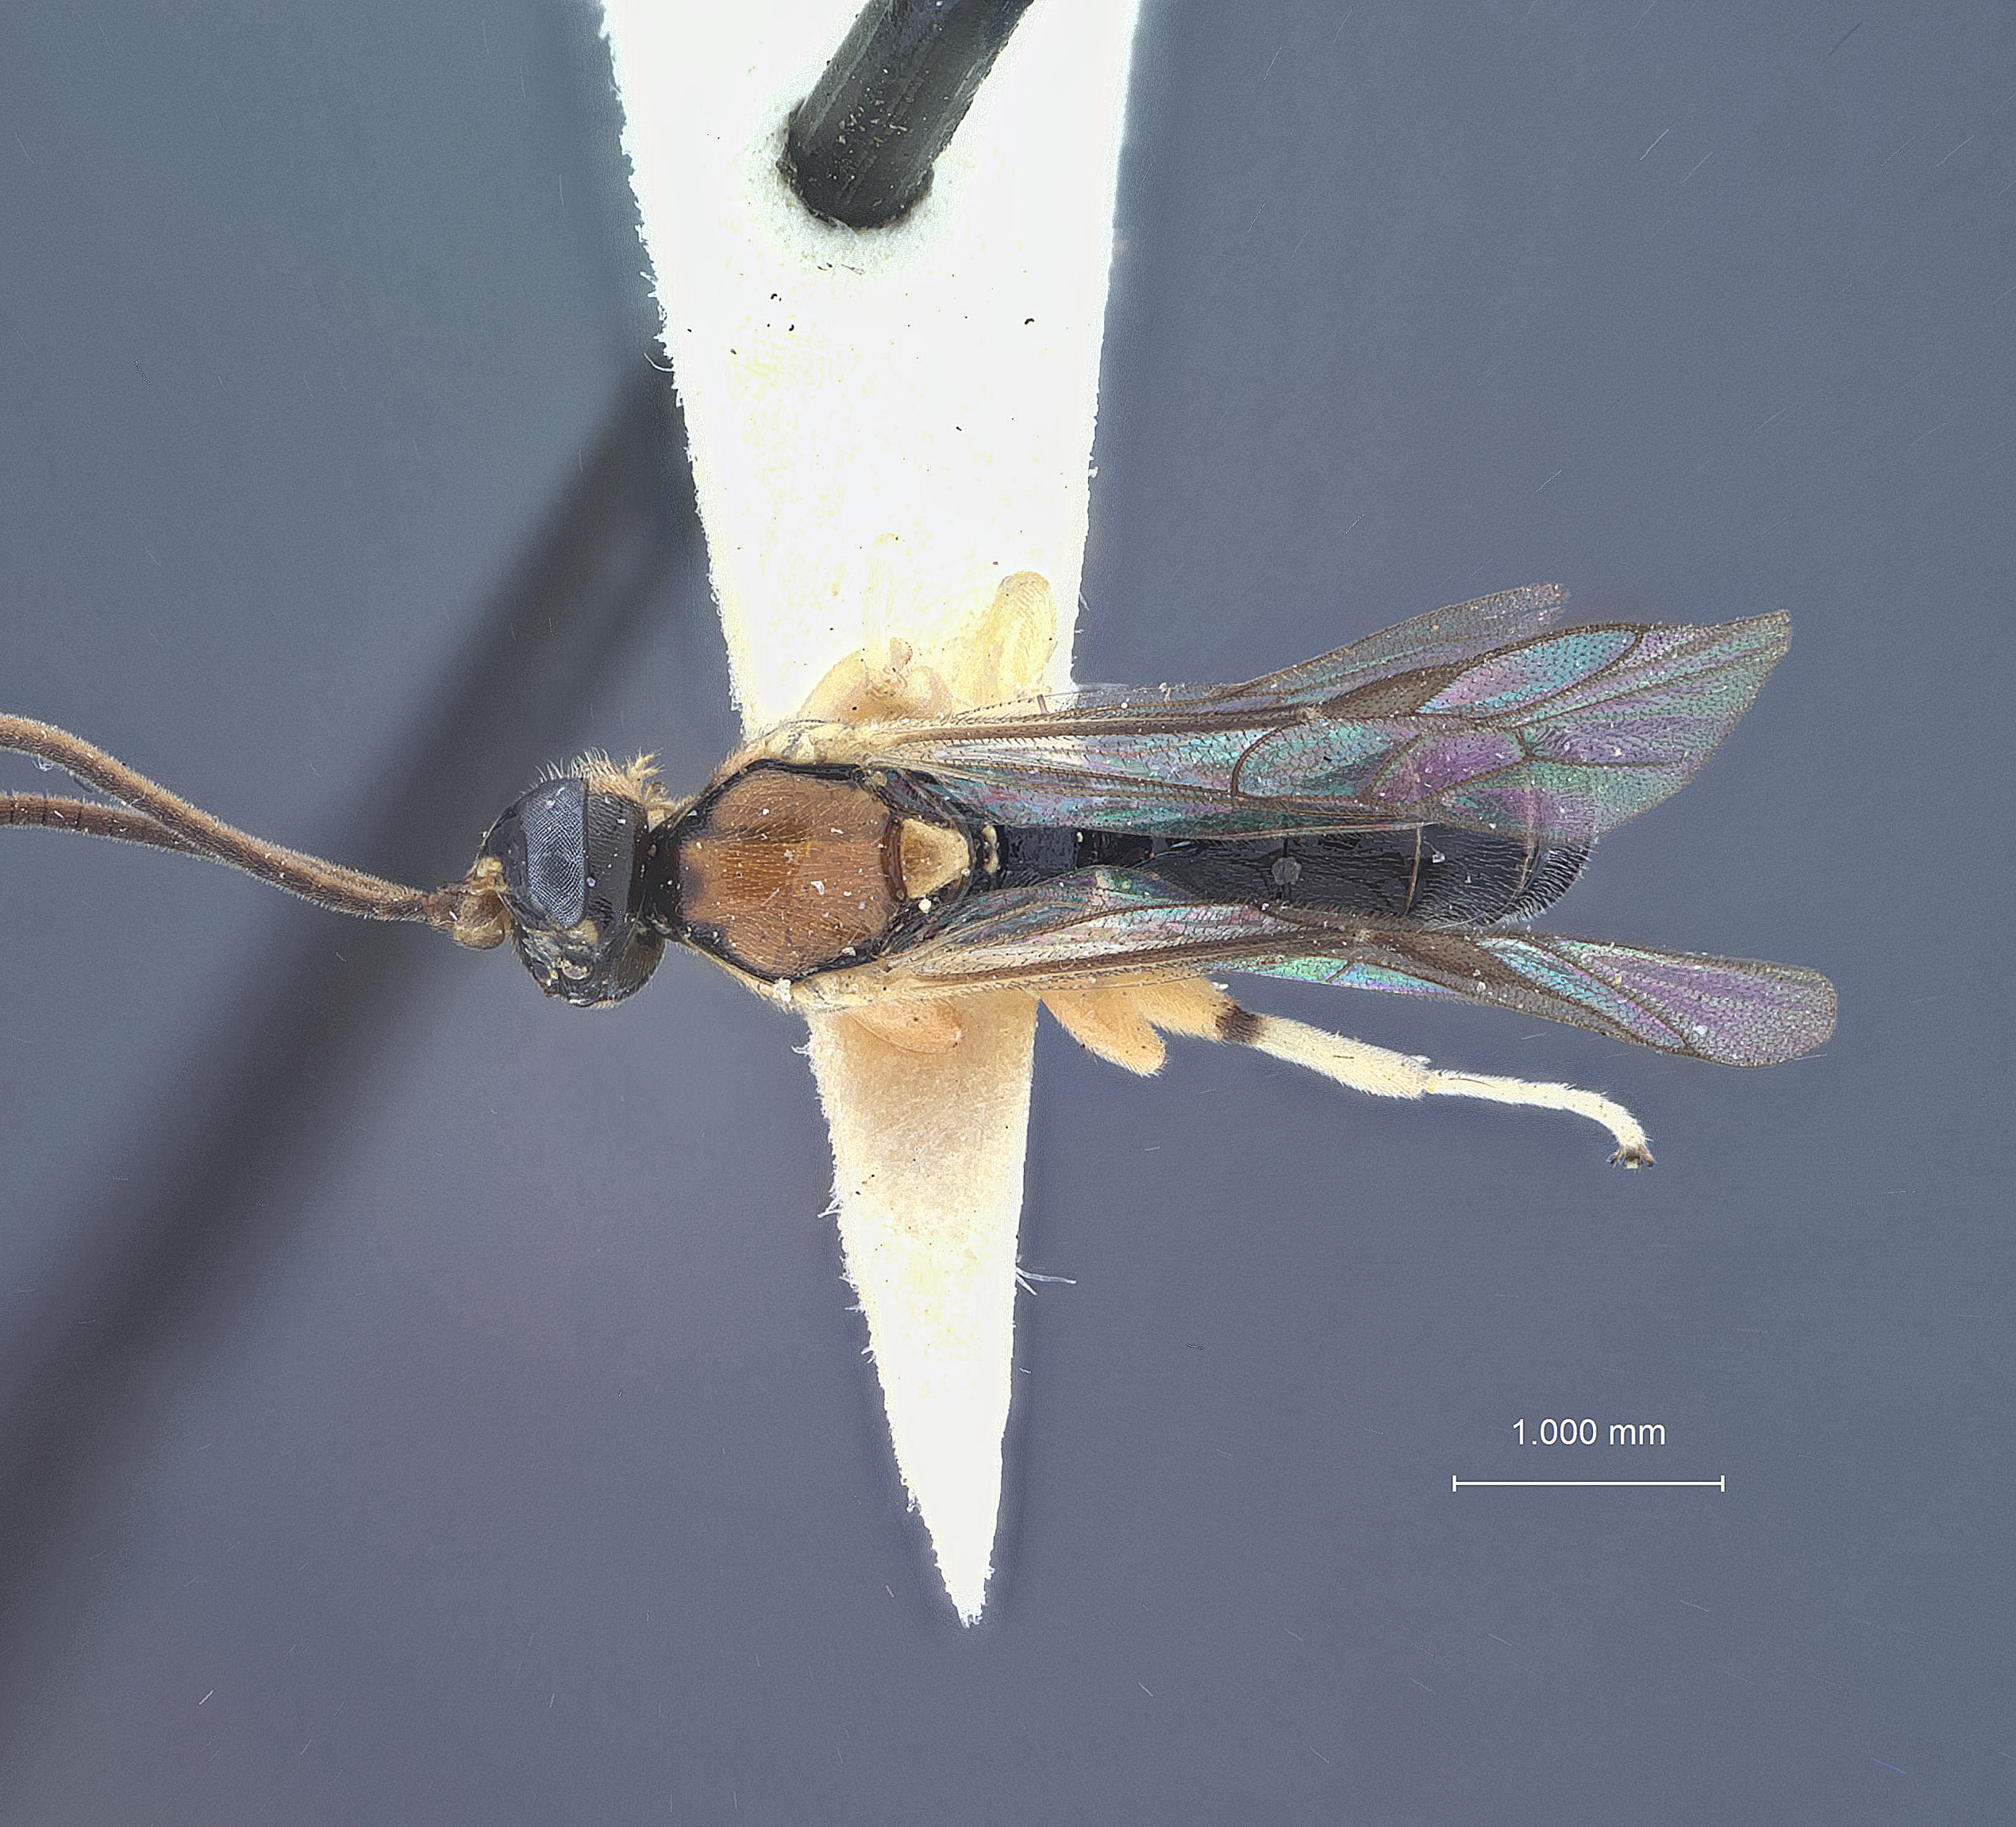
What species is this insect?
Exochus genualis
